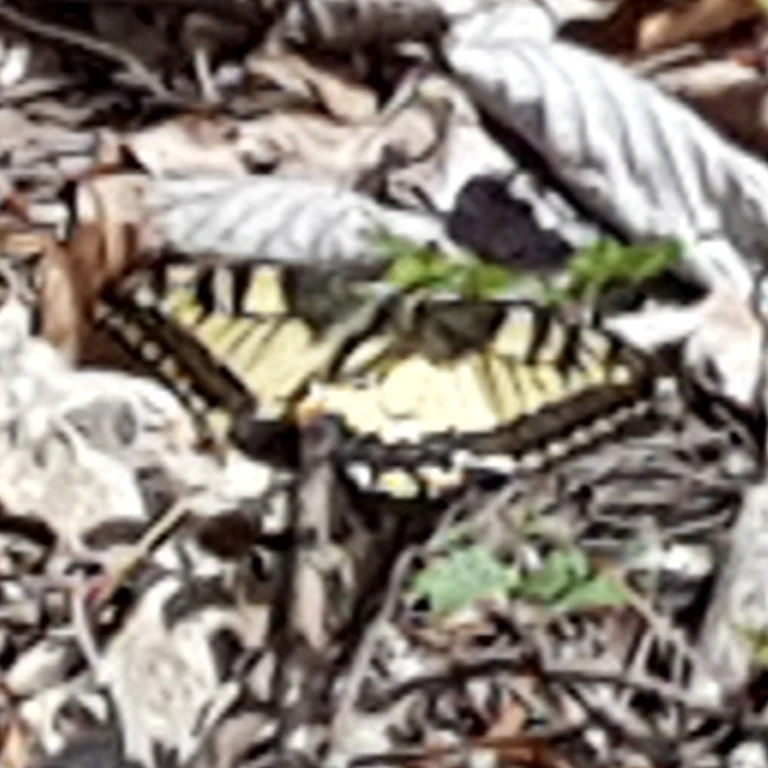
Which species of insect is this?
Papilio machaon
